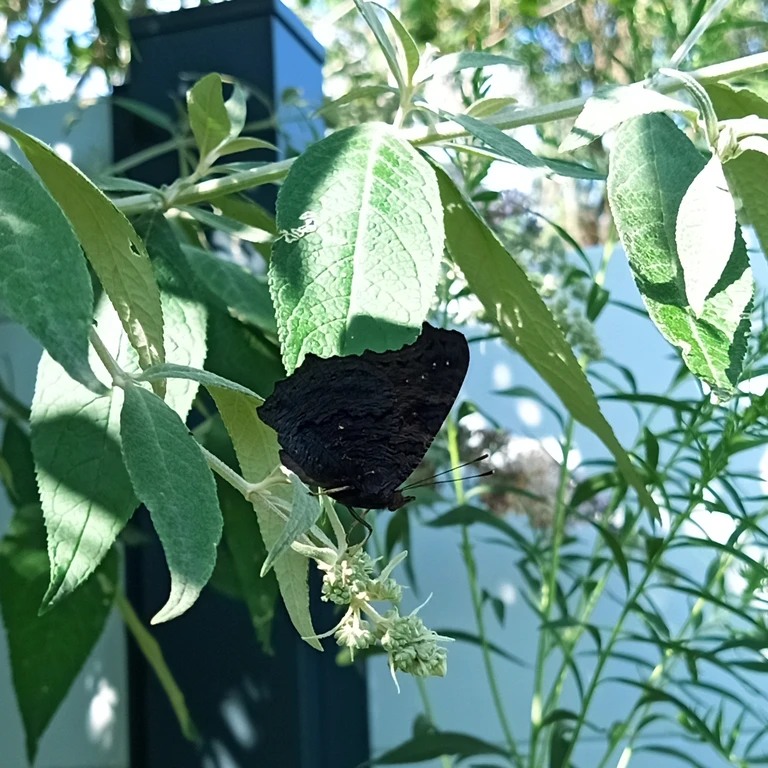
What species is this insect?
Aglais io
